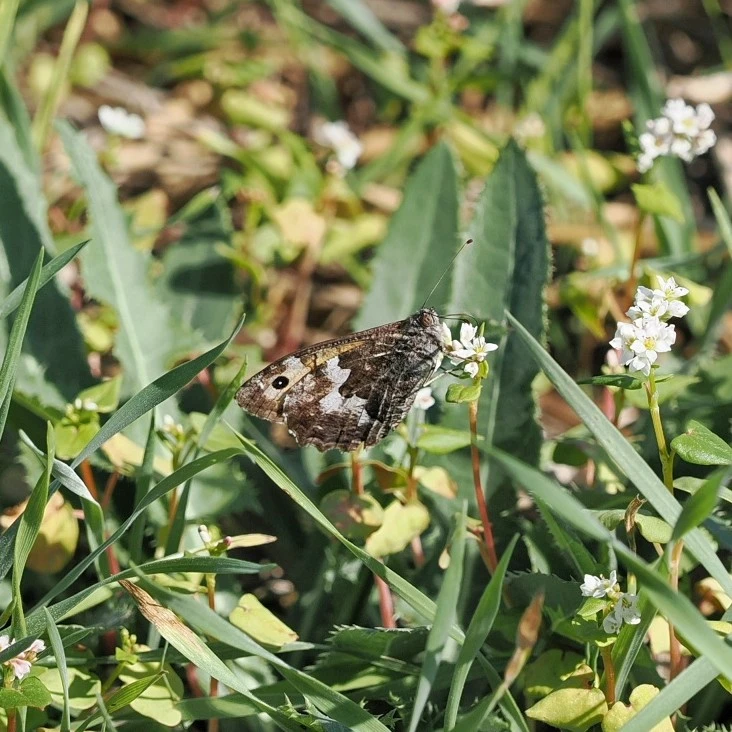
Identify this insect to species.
Hipparchia semele
